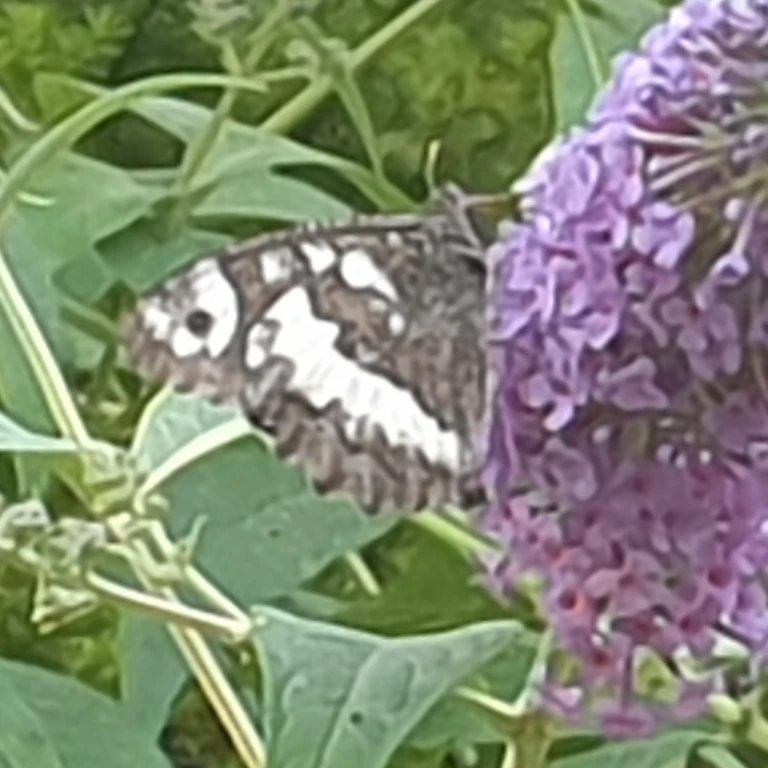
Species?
Brintesia circe
